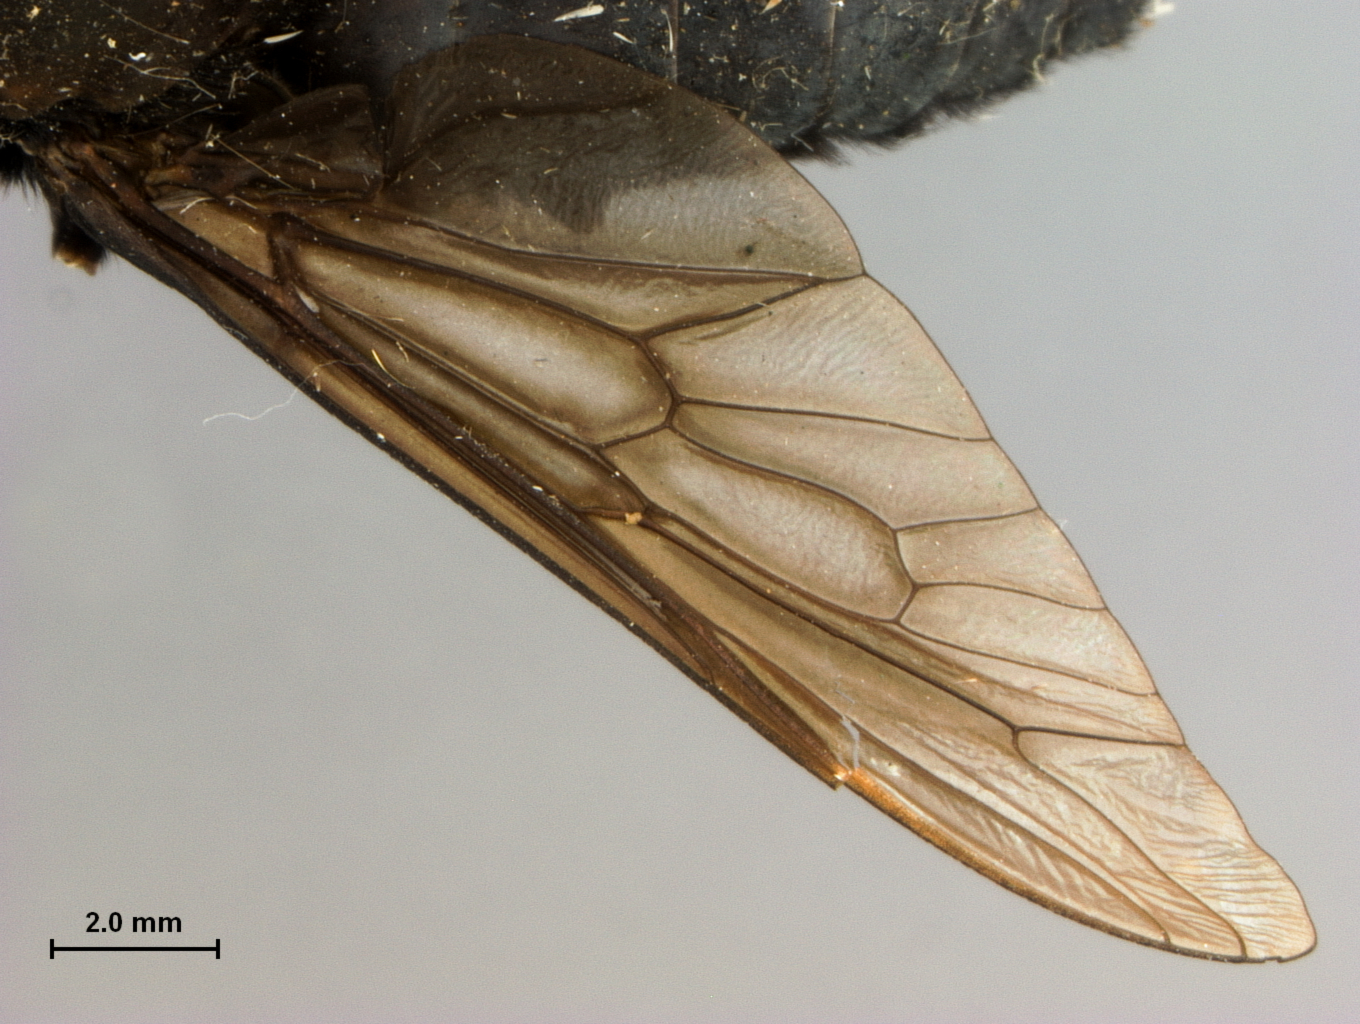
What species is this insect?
Tabanus morbosus
